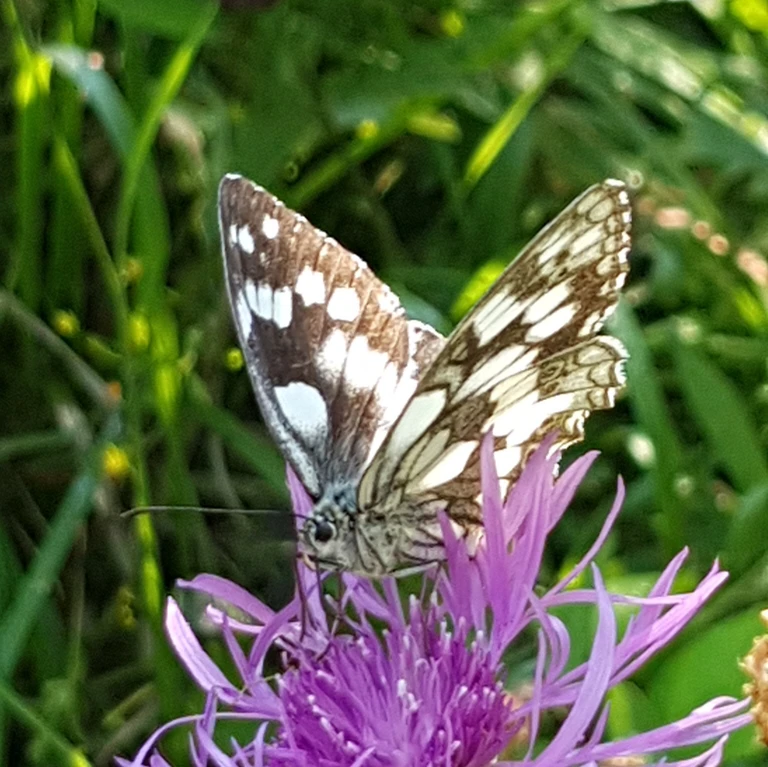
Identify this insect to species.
Melanargia galathea
